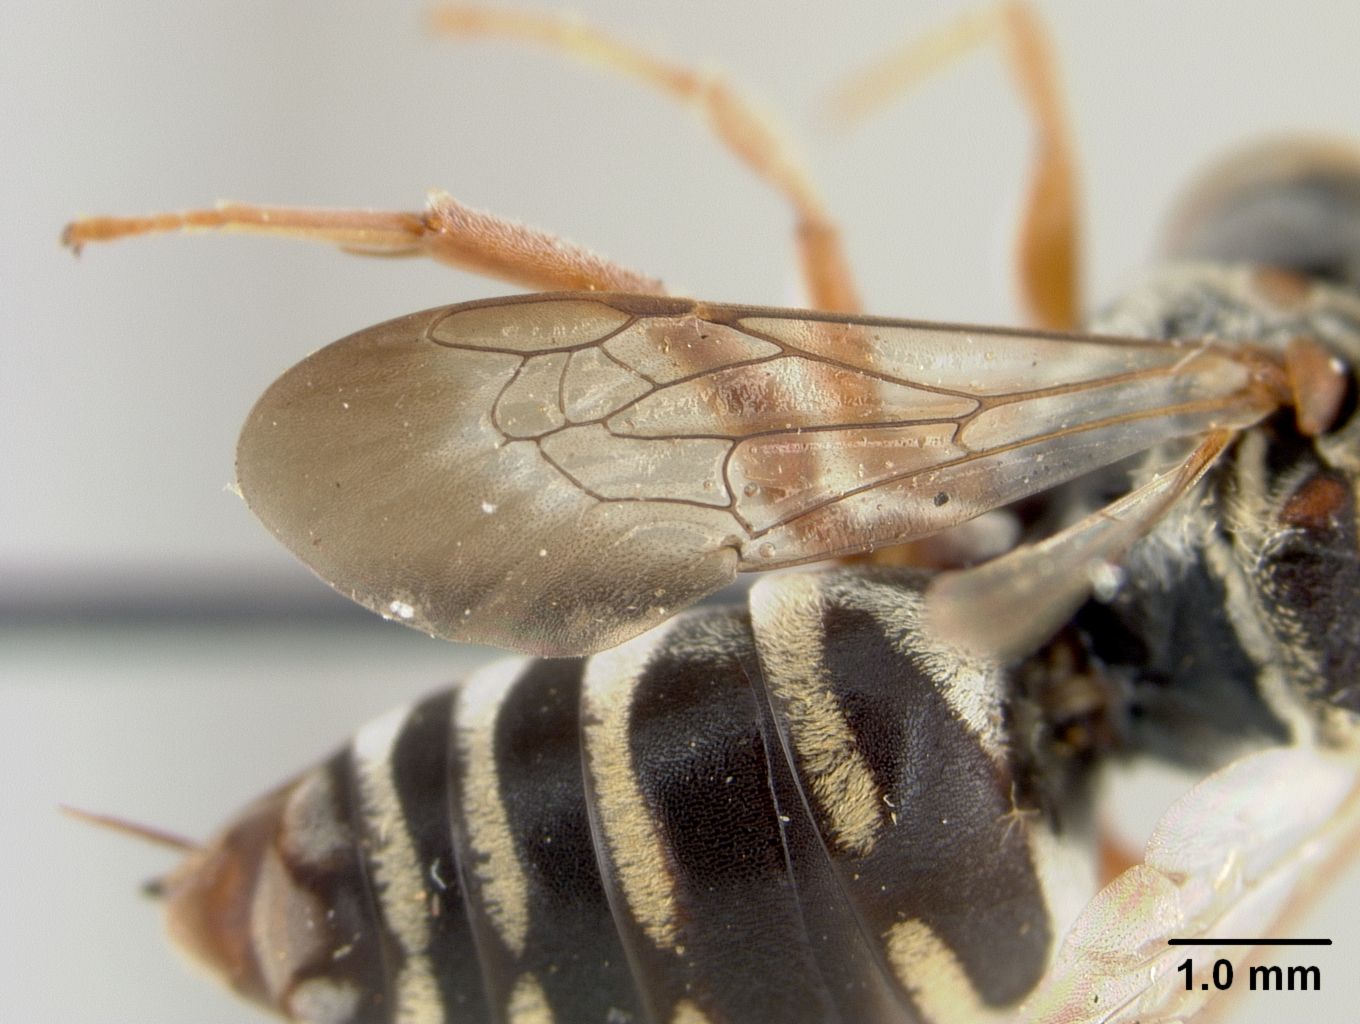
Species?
Epeolus vernalis
